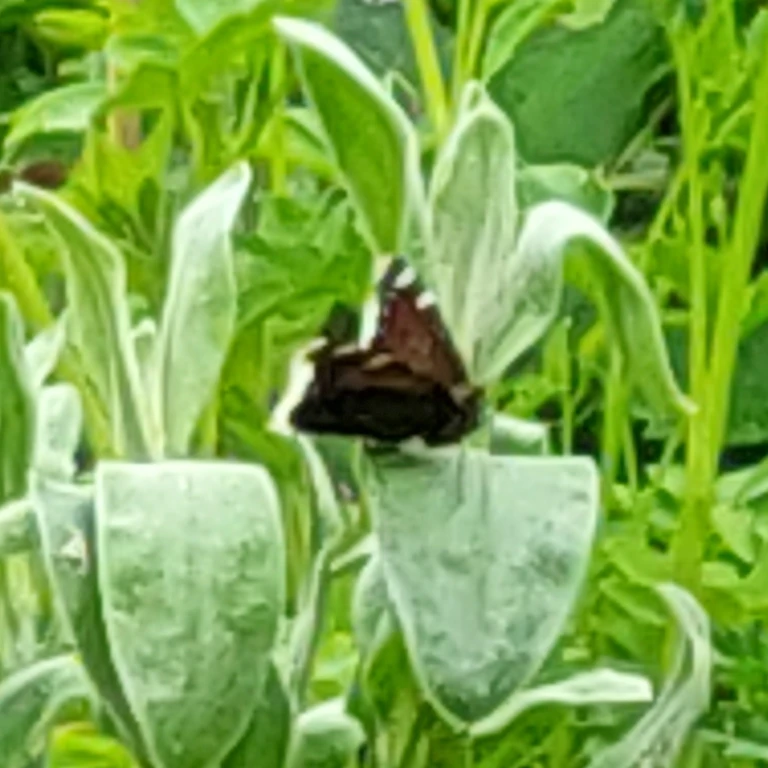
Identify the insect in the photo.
Nymphalis antiopa
